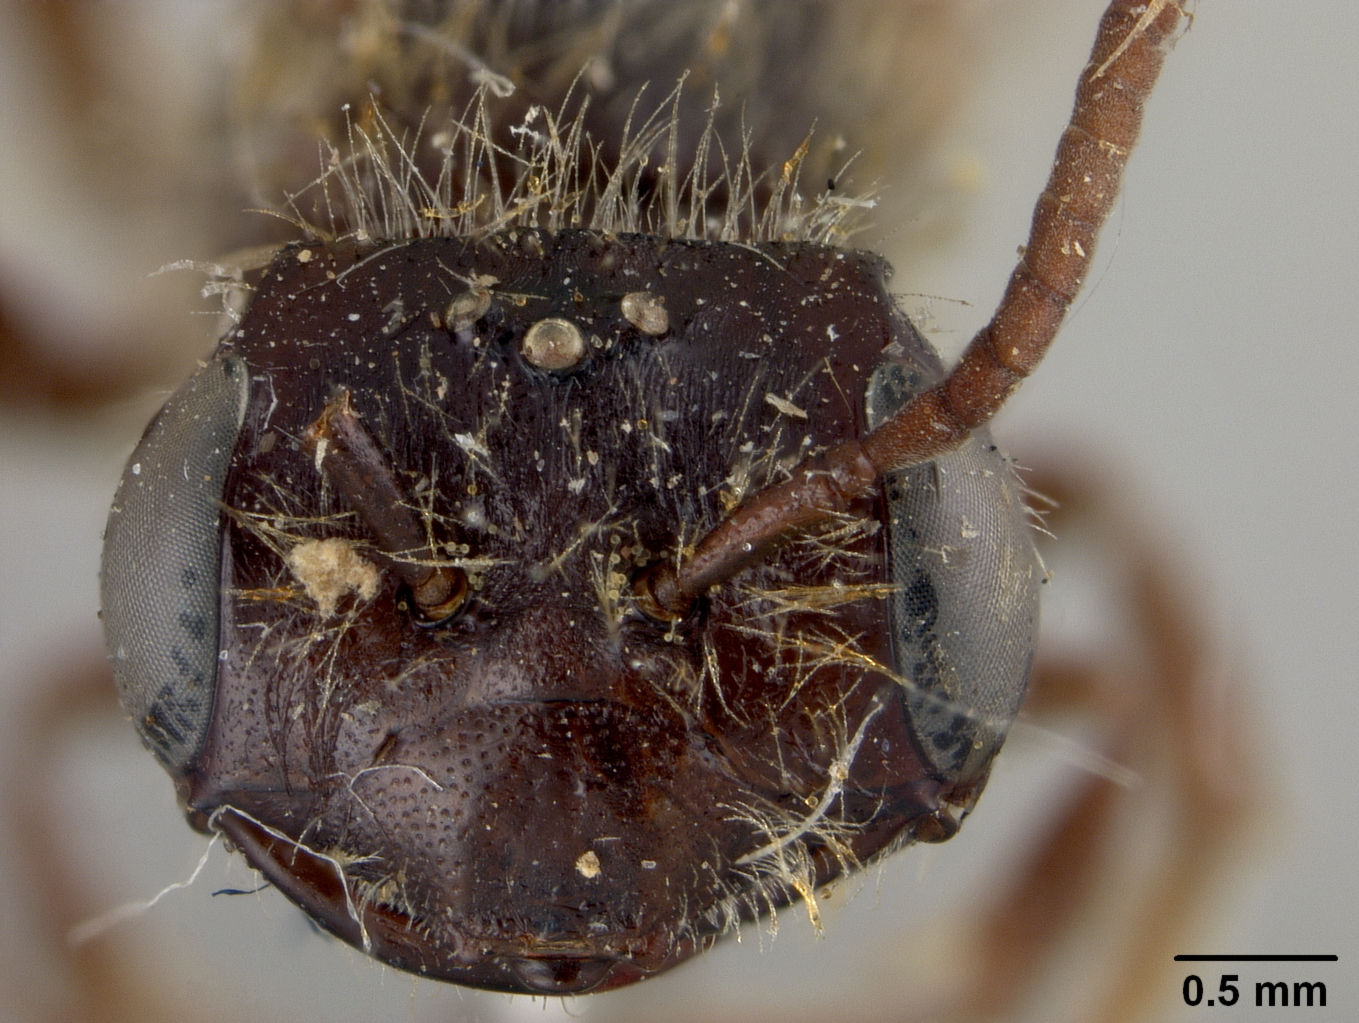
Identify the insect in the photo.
Andrena platyparia
